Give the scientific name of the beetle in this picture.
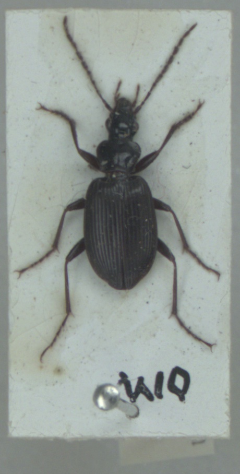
Platynus assimilis
